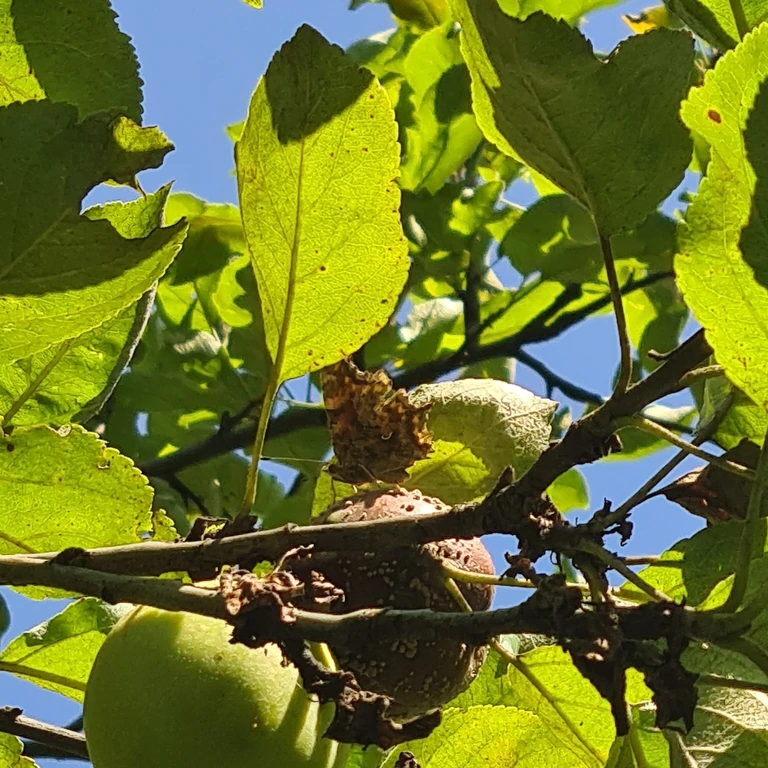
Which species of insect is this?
Polygonia c-album
